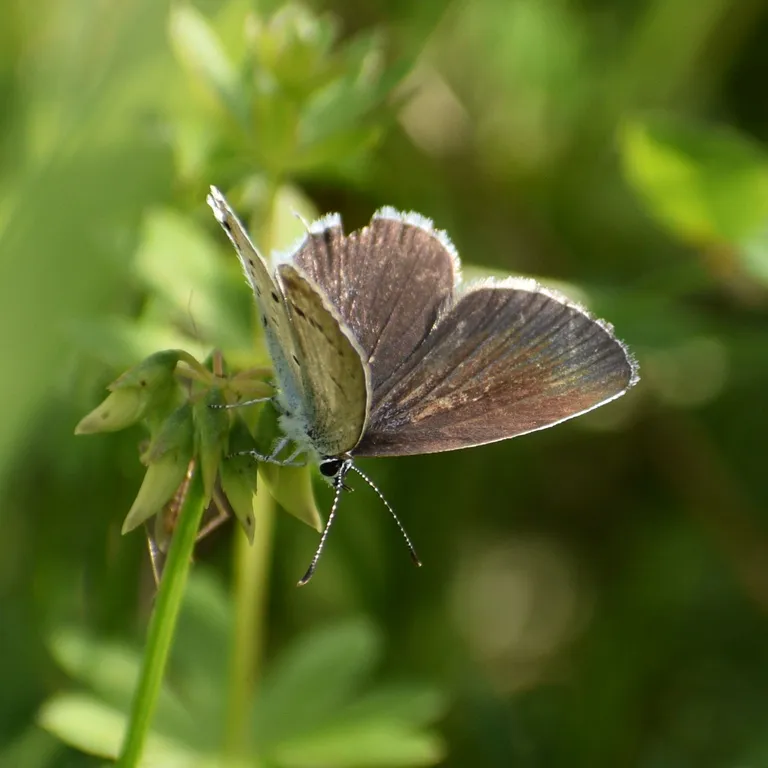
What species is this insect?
Cupido argiades (also Elkalyce argiades)
